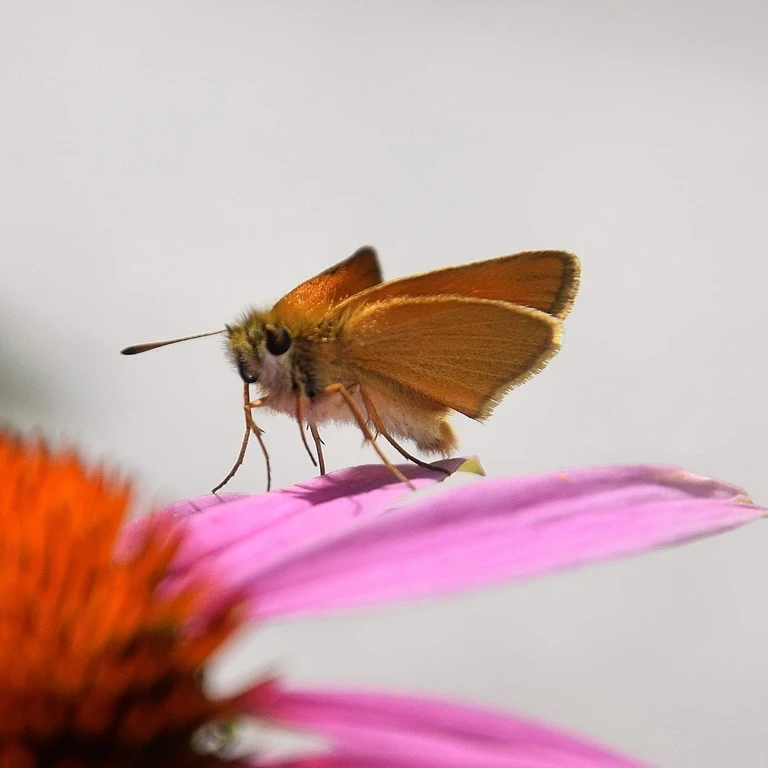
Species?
Thymelicus lineola
